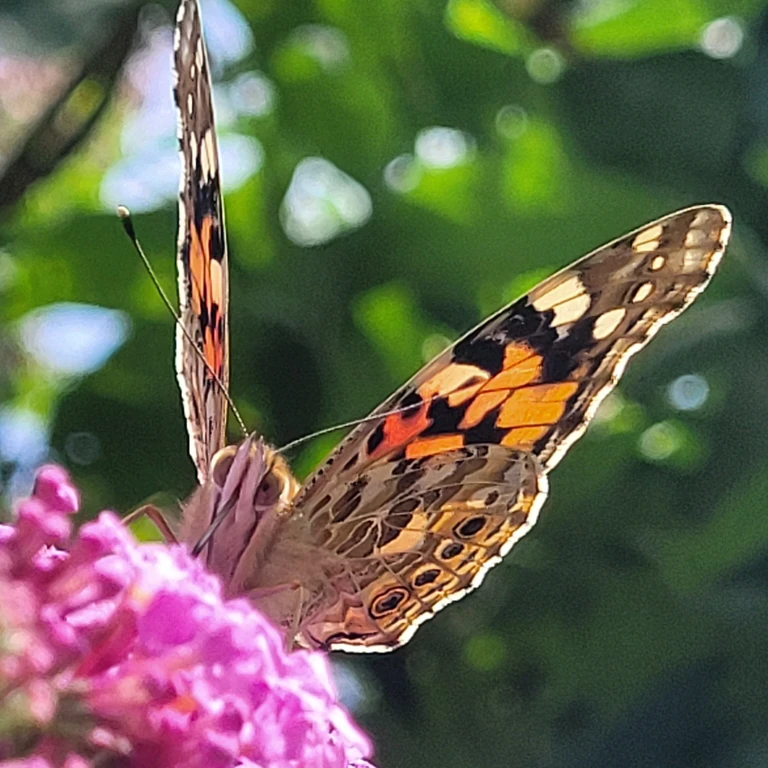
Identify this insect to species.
Vanessa cardui
